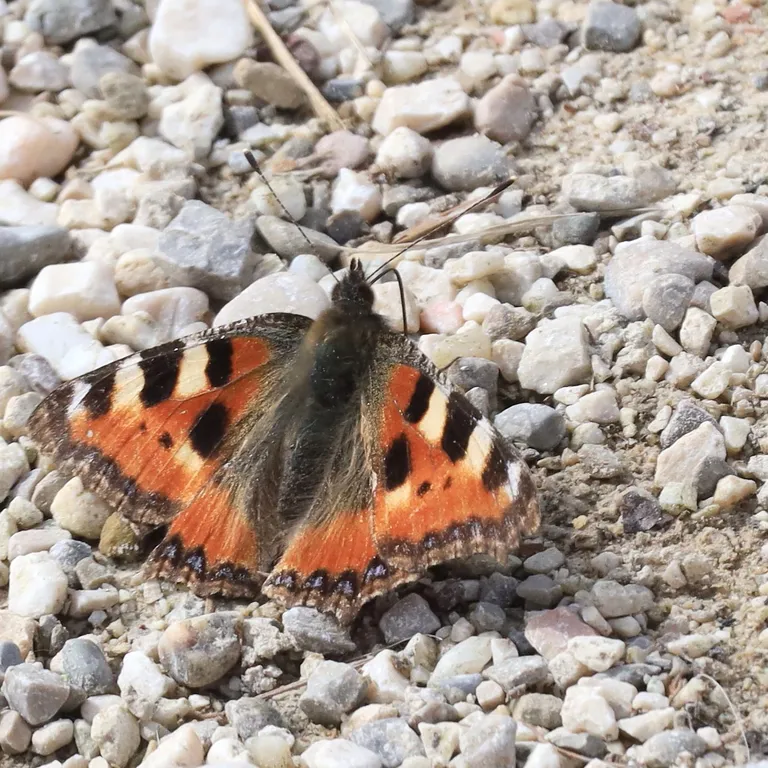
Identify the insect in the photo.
Aglais urticae
